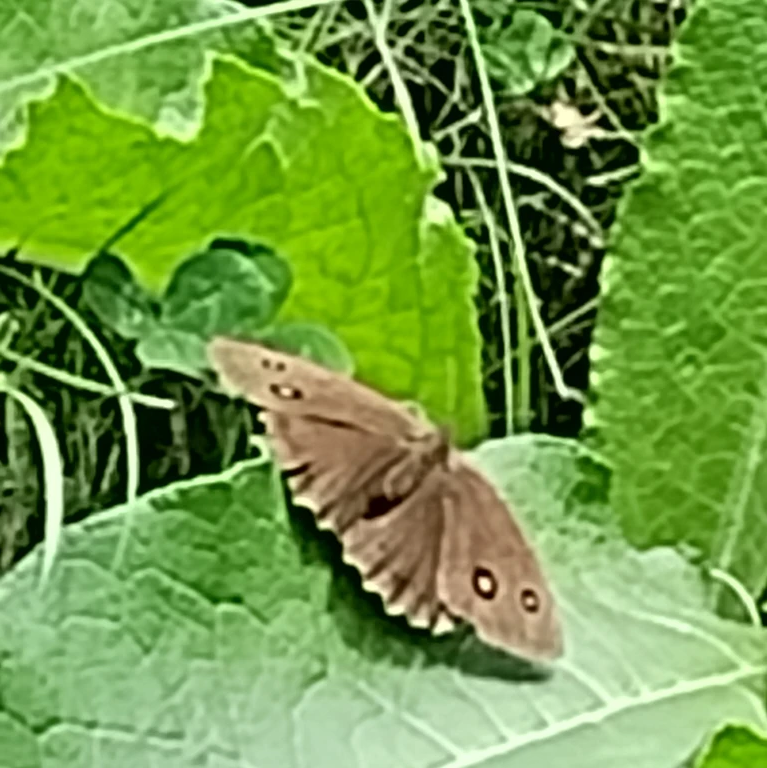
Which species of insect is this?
Minois dryas
